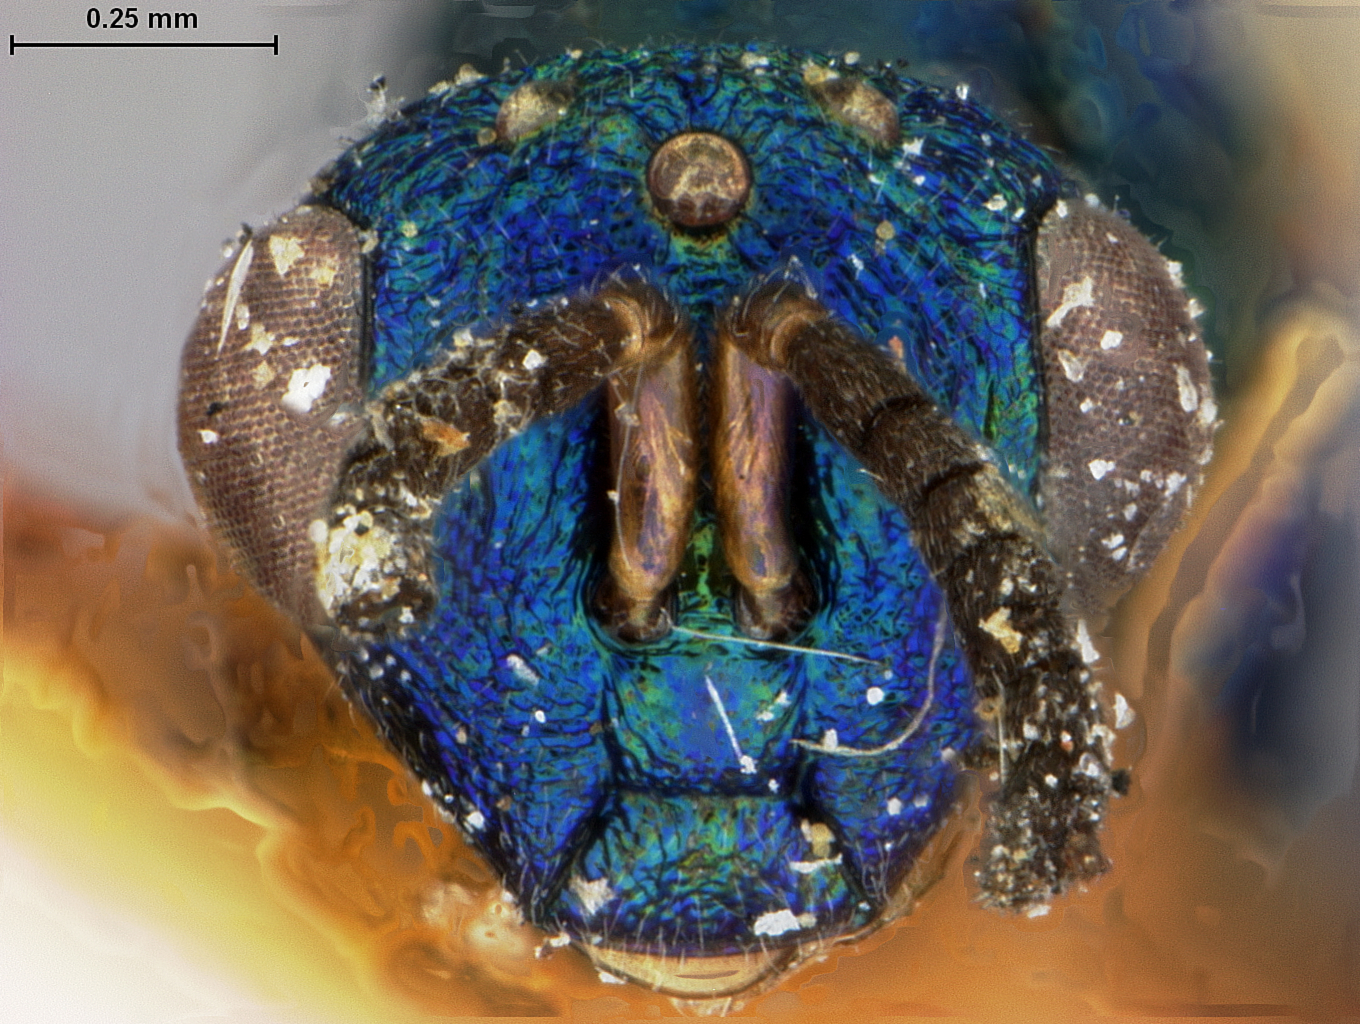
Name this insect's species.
Orasema violacea
